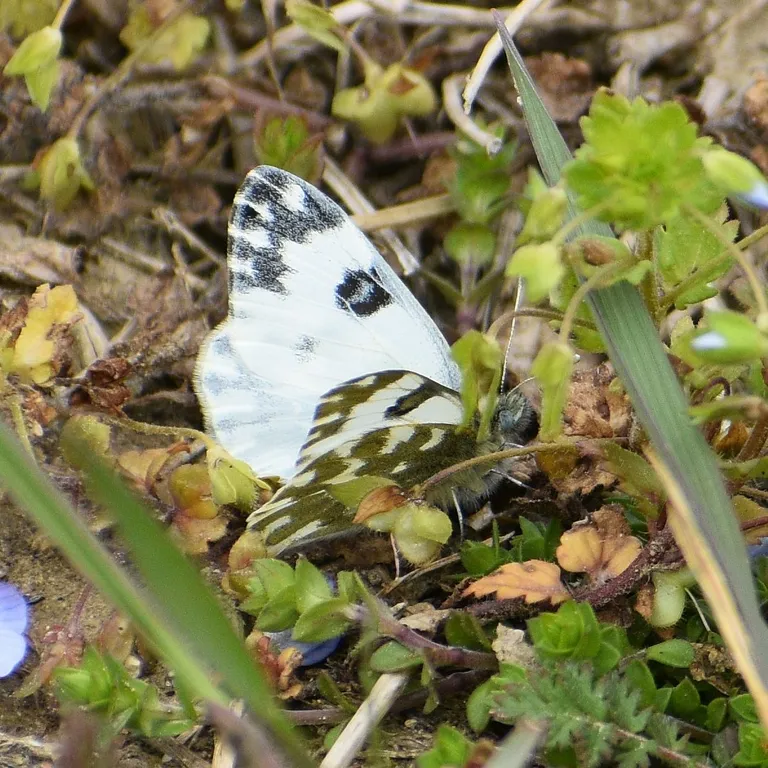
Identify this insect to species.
Pontia edusa
